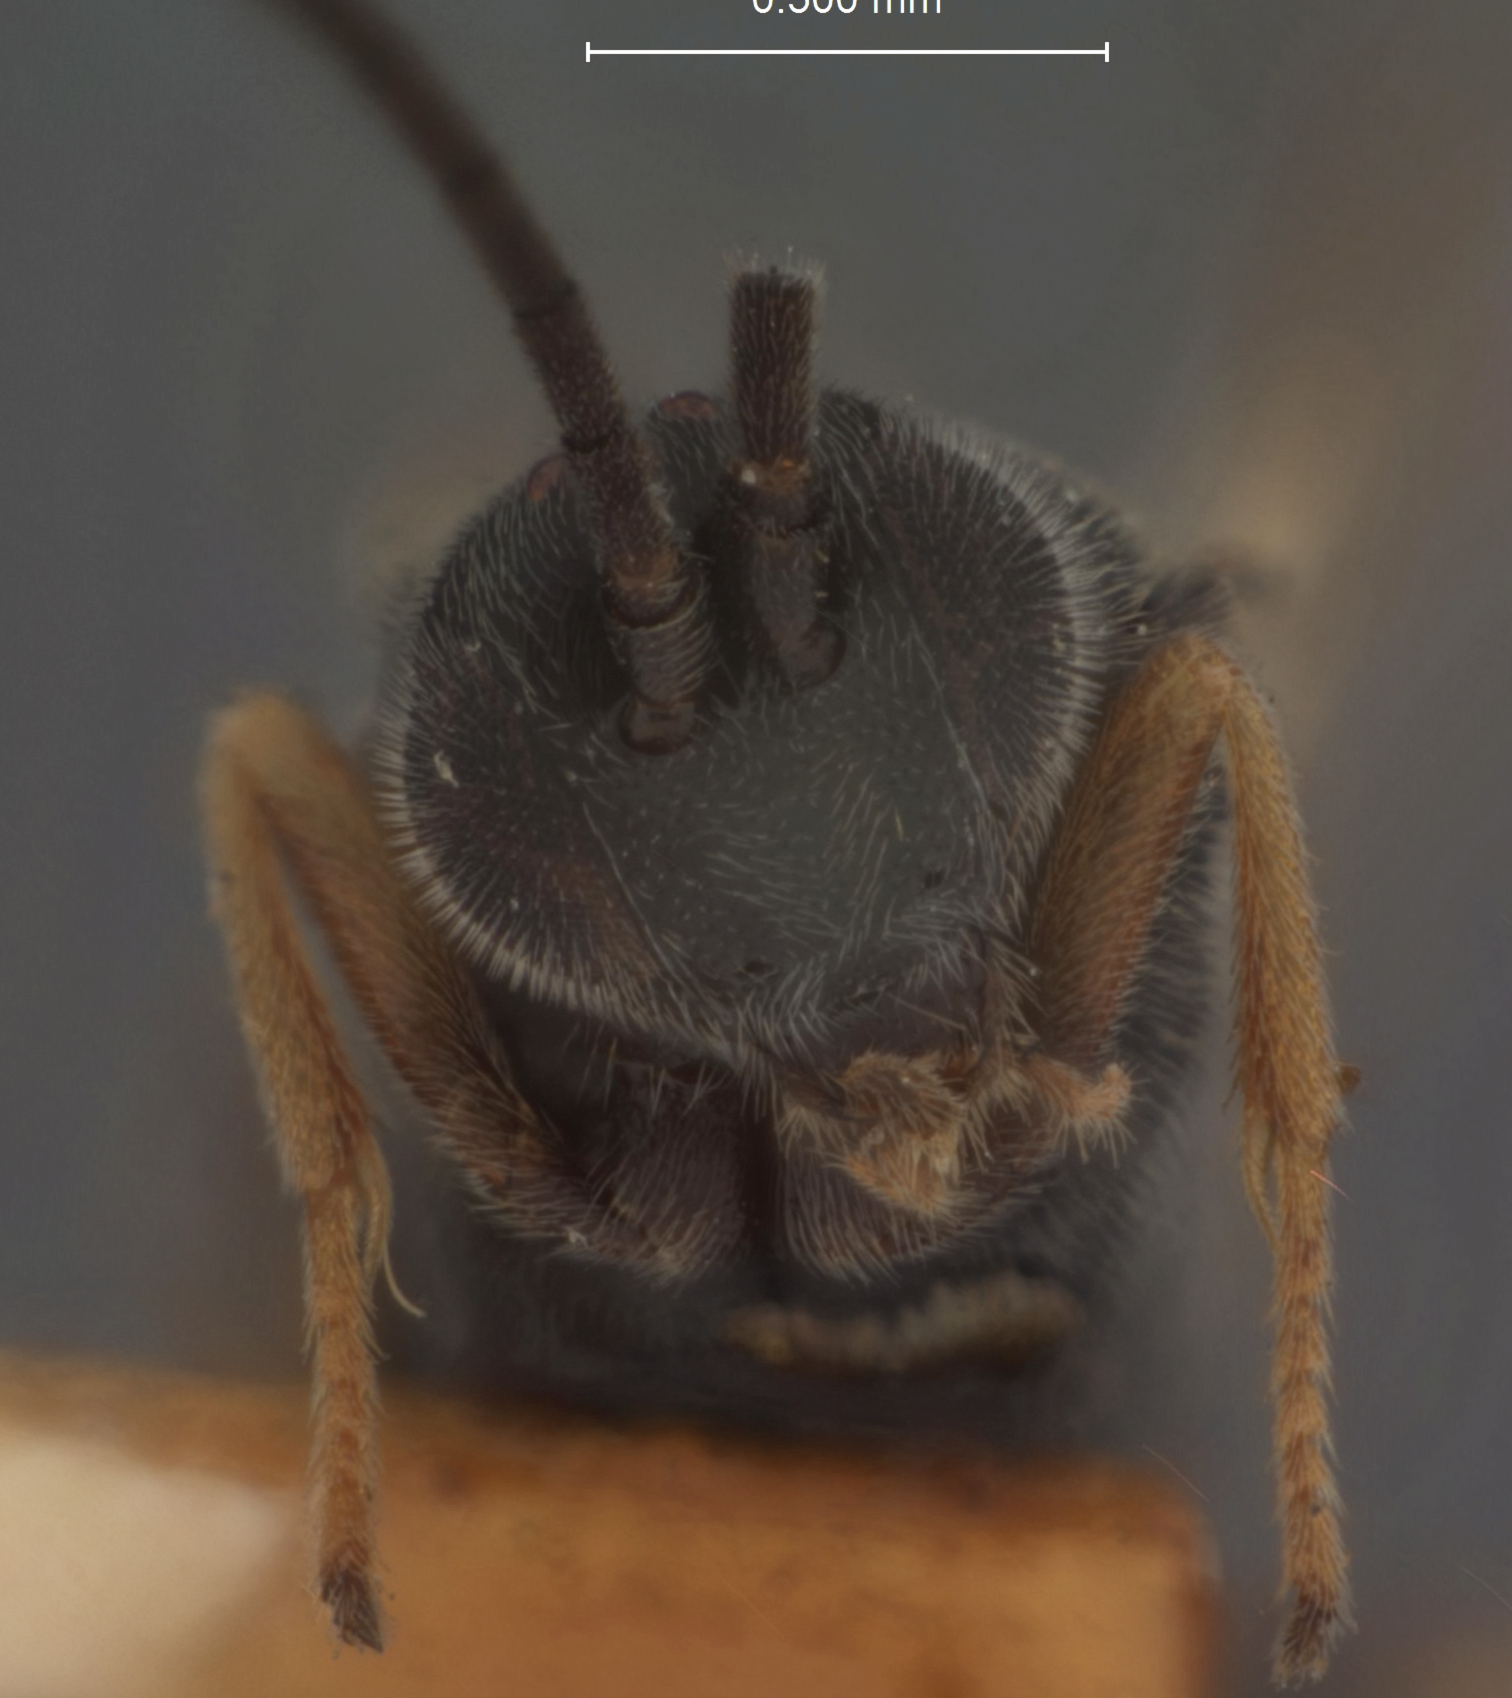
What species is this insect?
Apanteles contemptus
